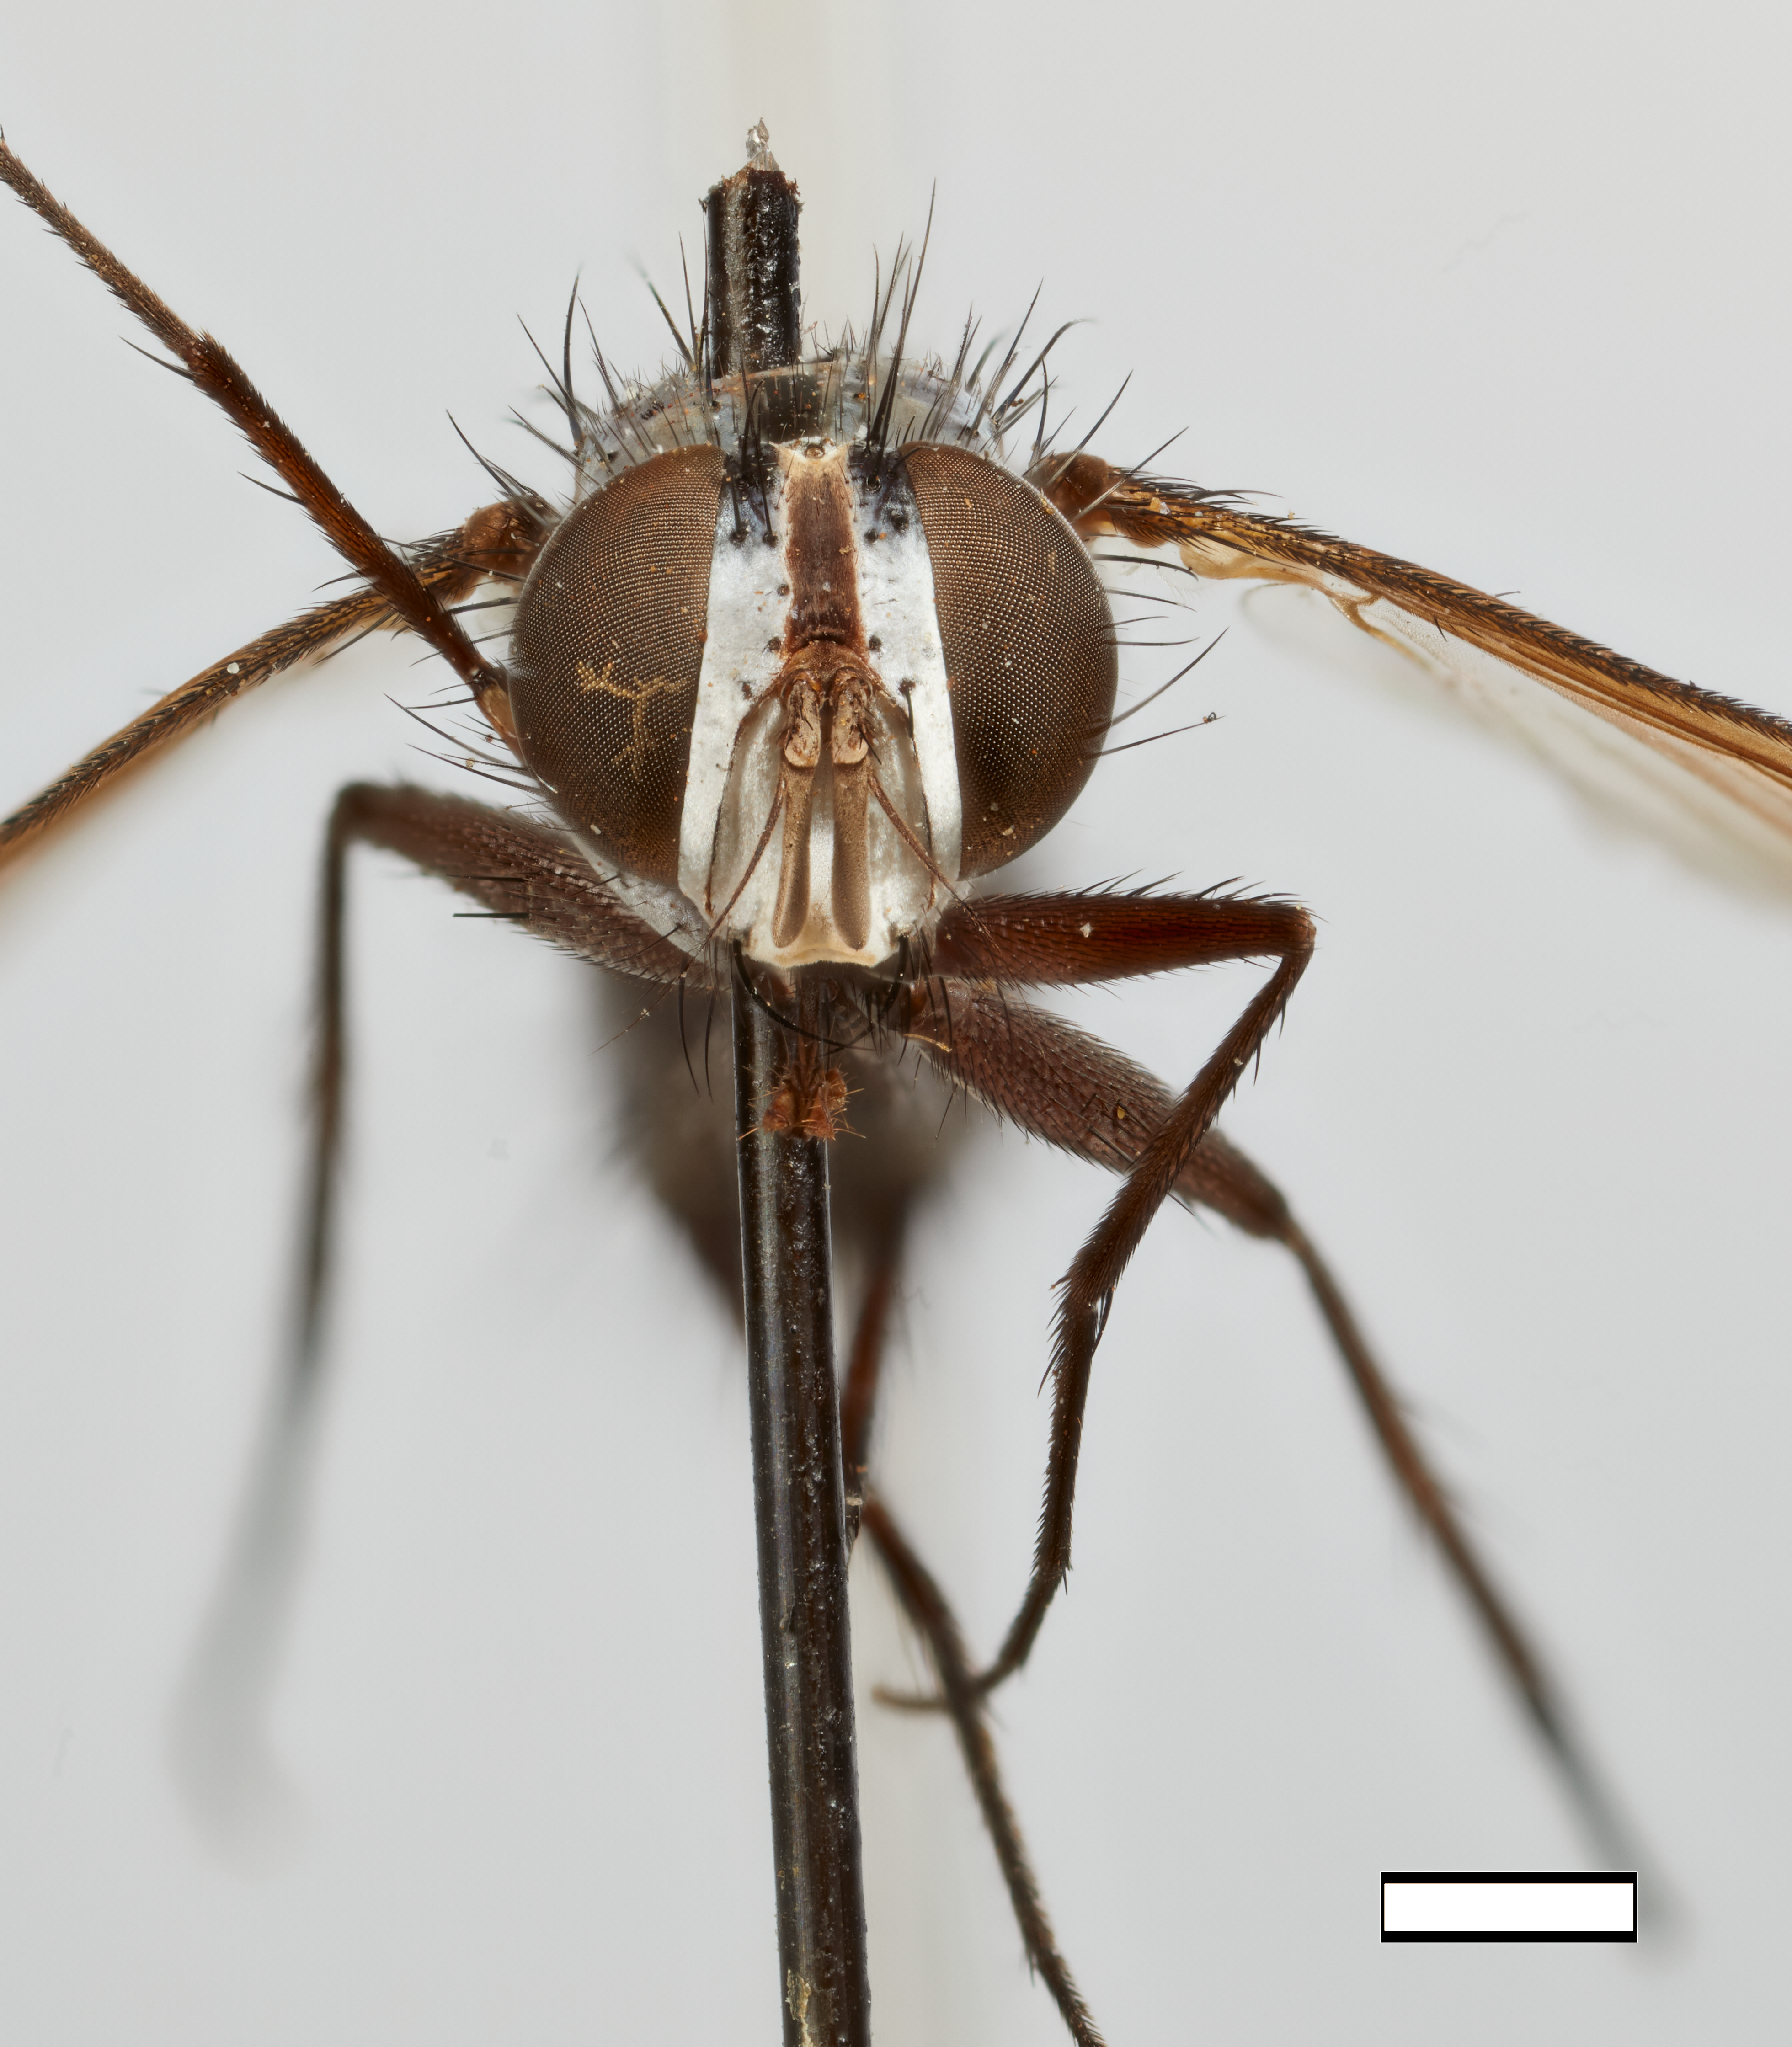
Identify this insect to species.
Ocypteromima polita
